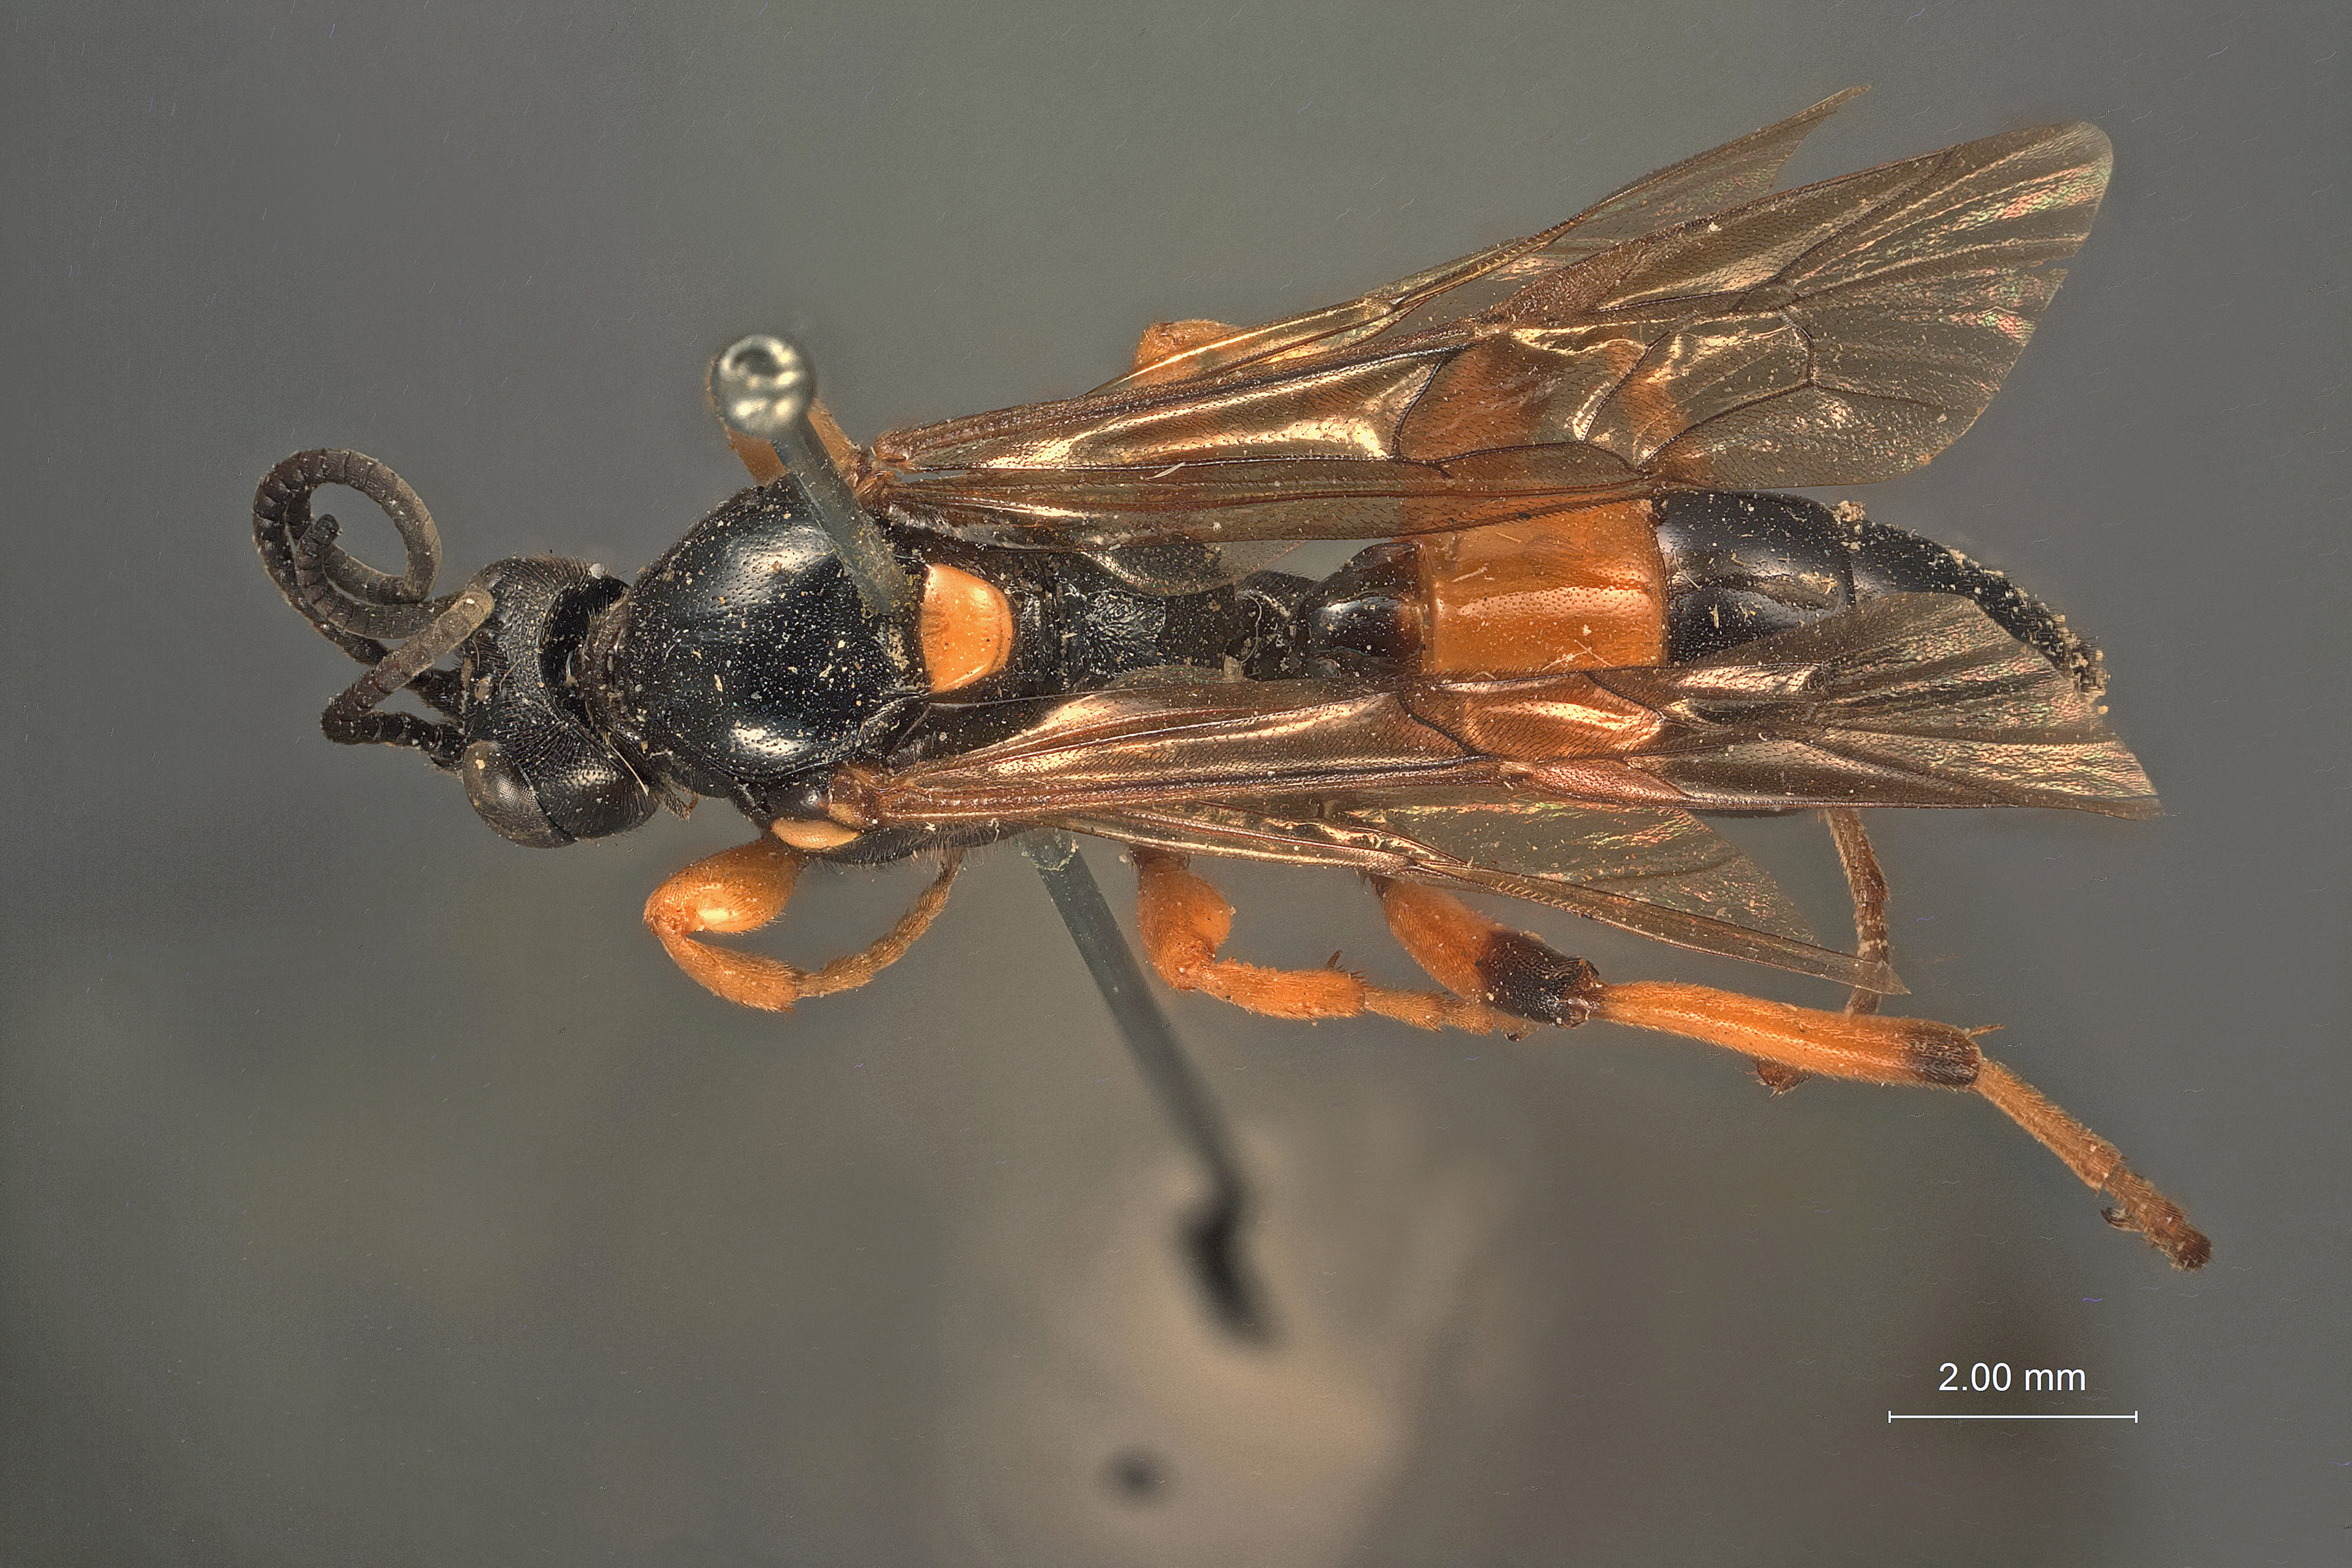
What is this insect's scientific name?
Eristicus cinctus
